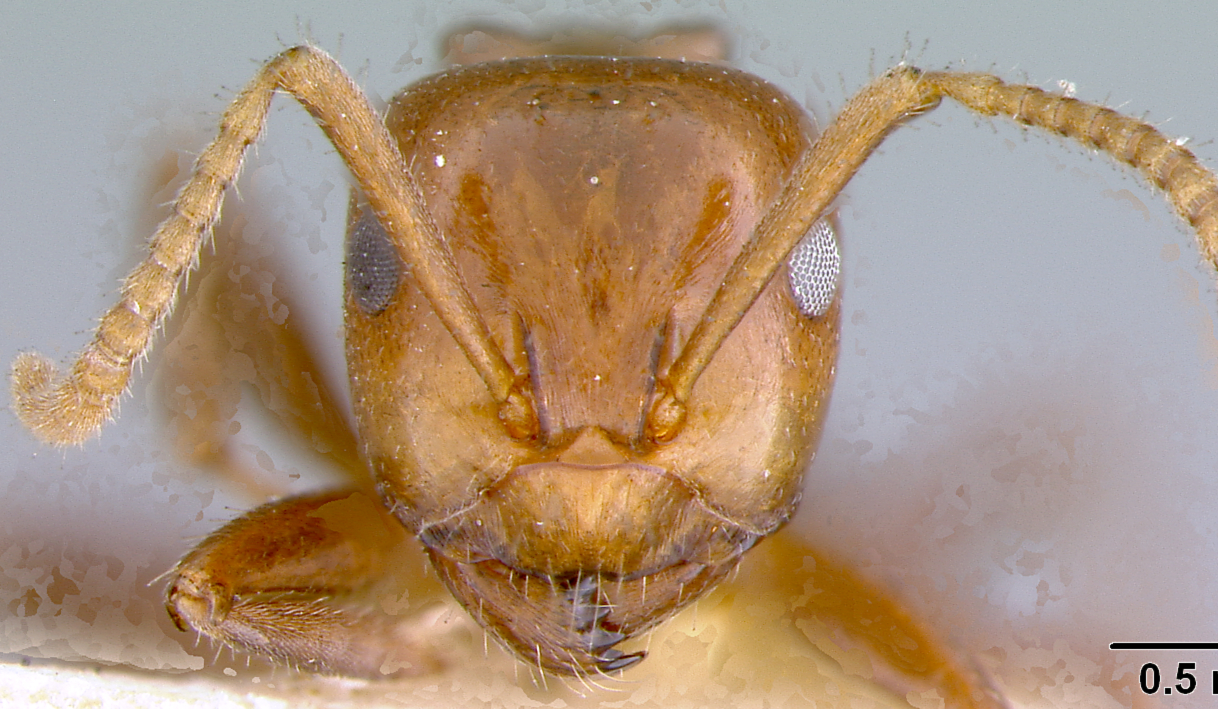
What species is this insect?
Notoncus gilberti
